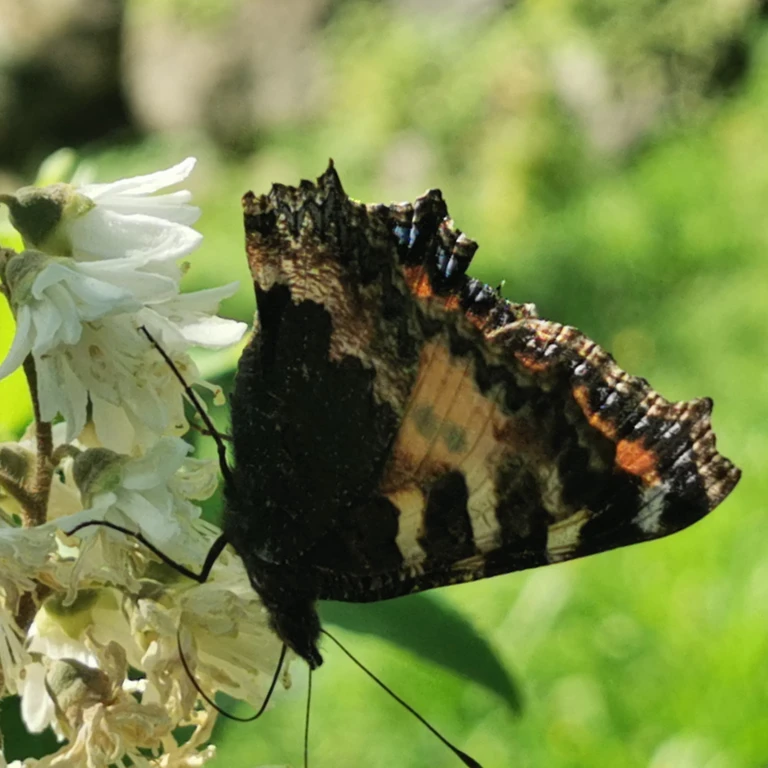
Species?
Aglais urticae
